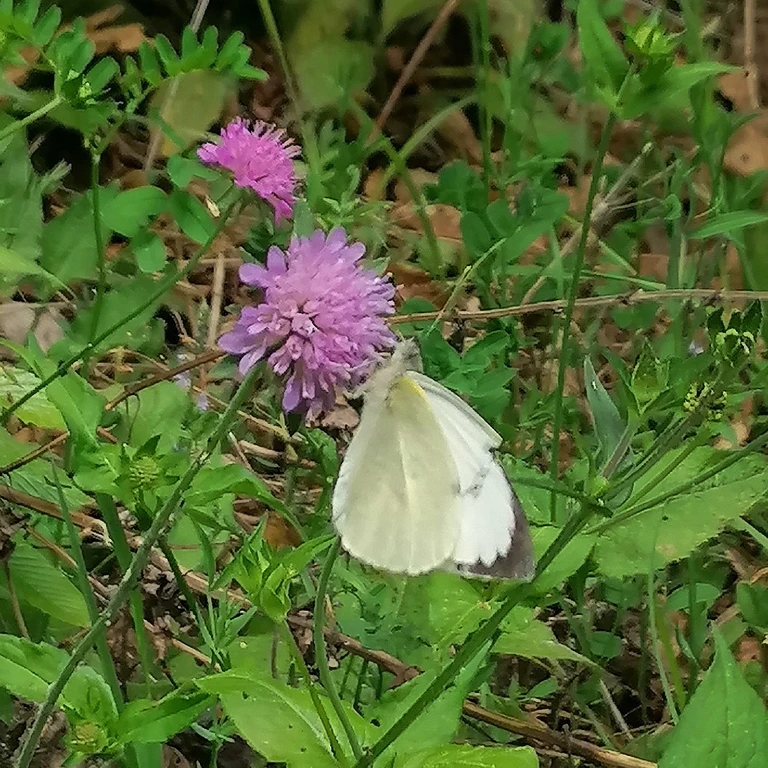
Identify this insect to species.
Pieris brassicae
